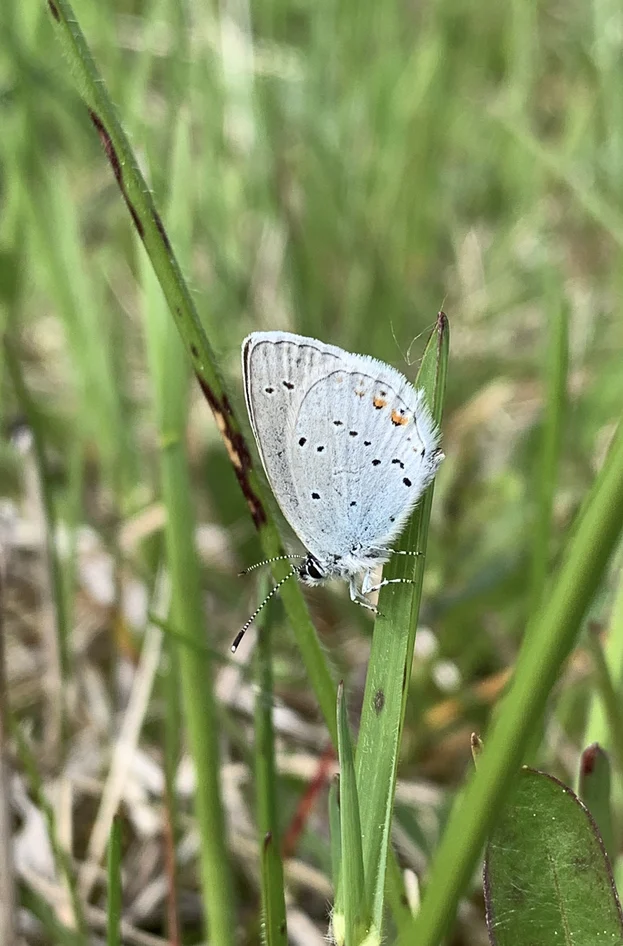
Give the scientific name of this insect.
Cupido argiades (also Elkalyce argiades)
